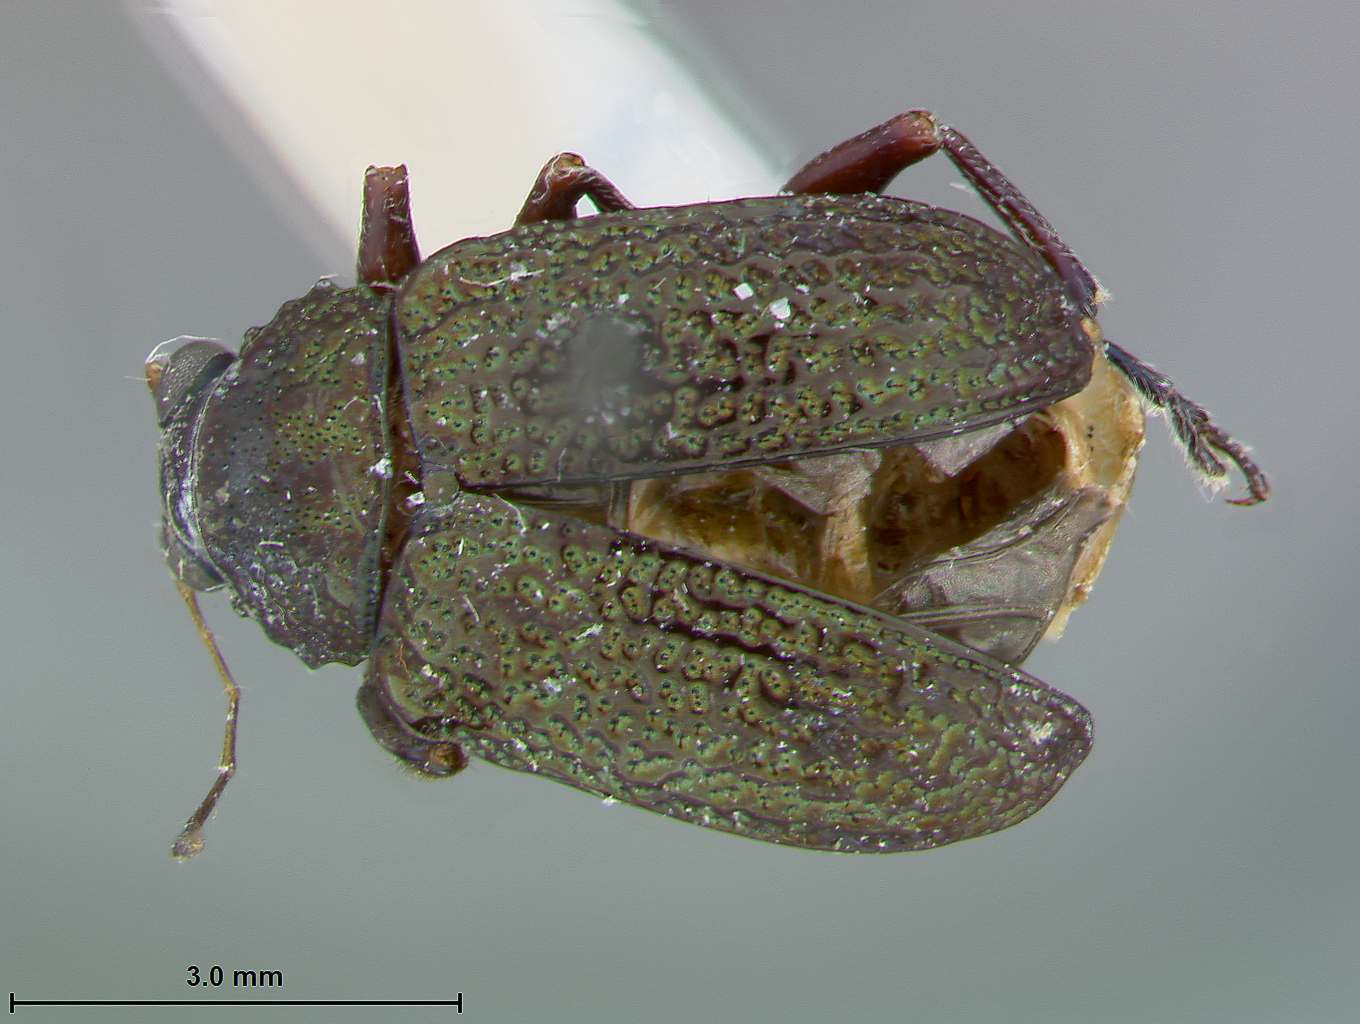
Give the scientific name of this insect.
Colaspis angularis
